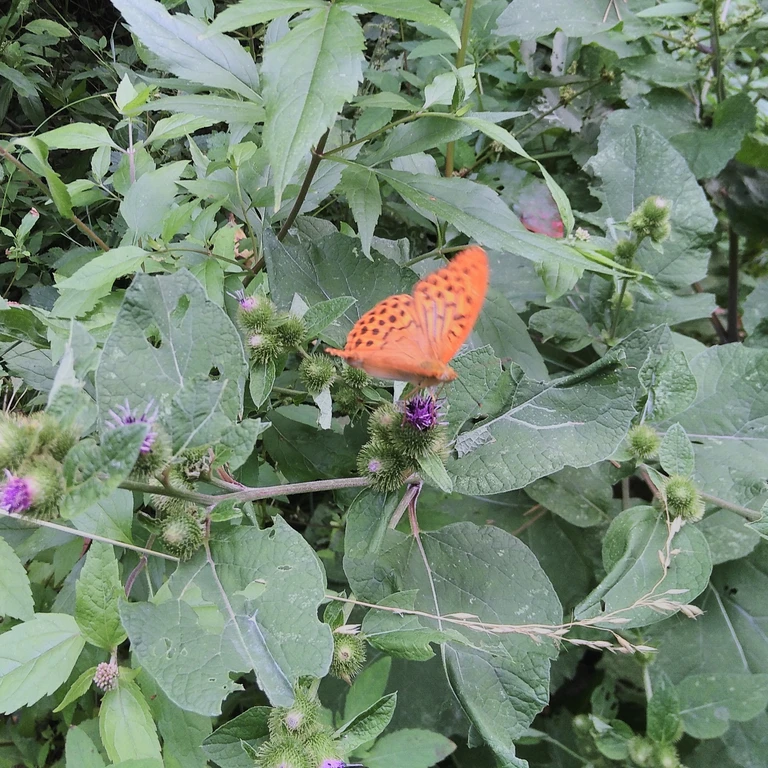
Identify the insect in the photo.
Argynnis paphia
